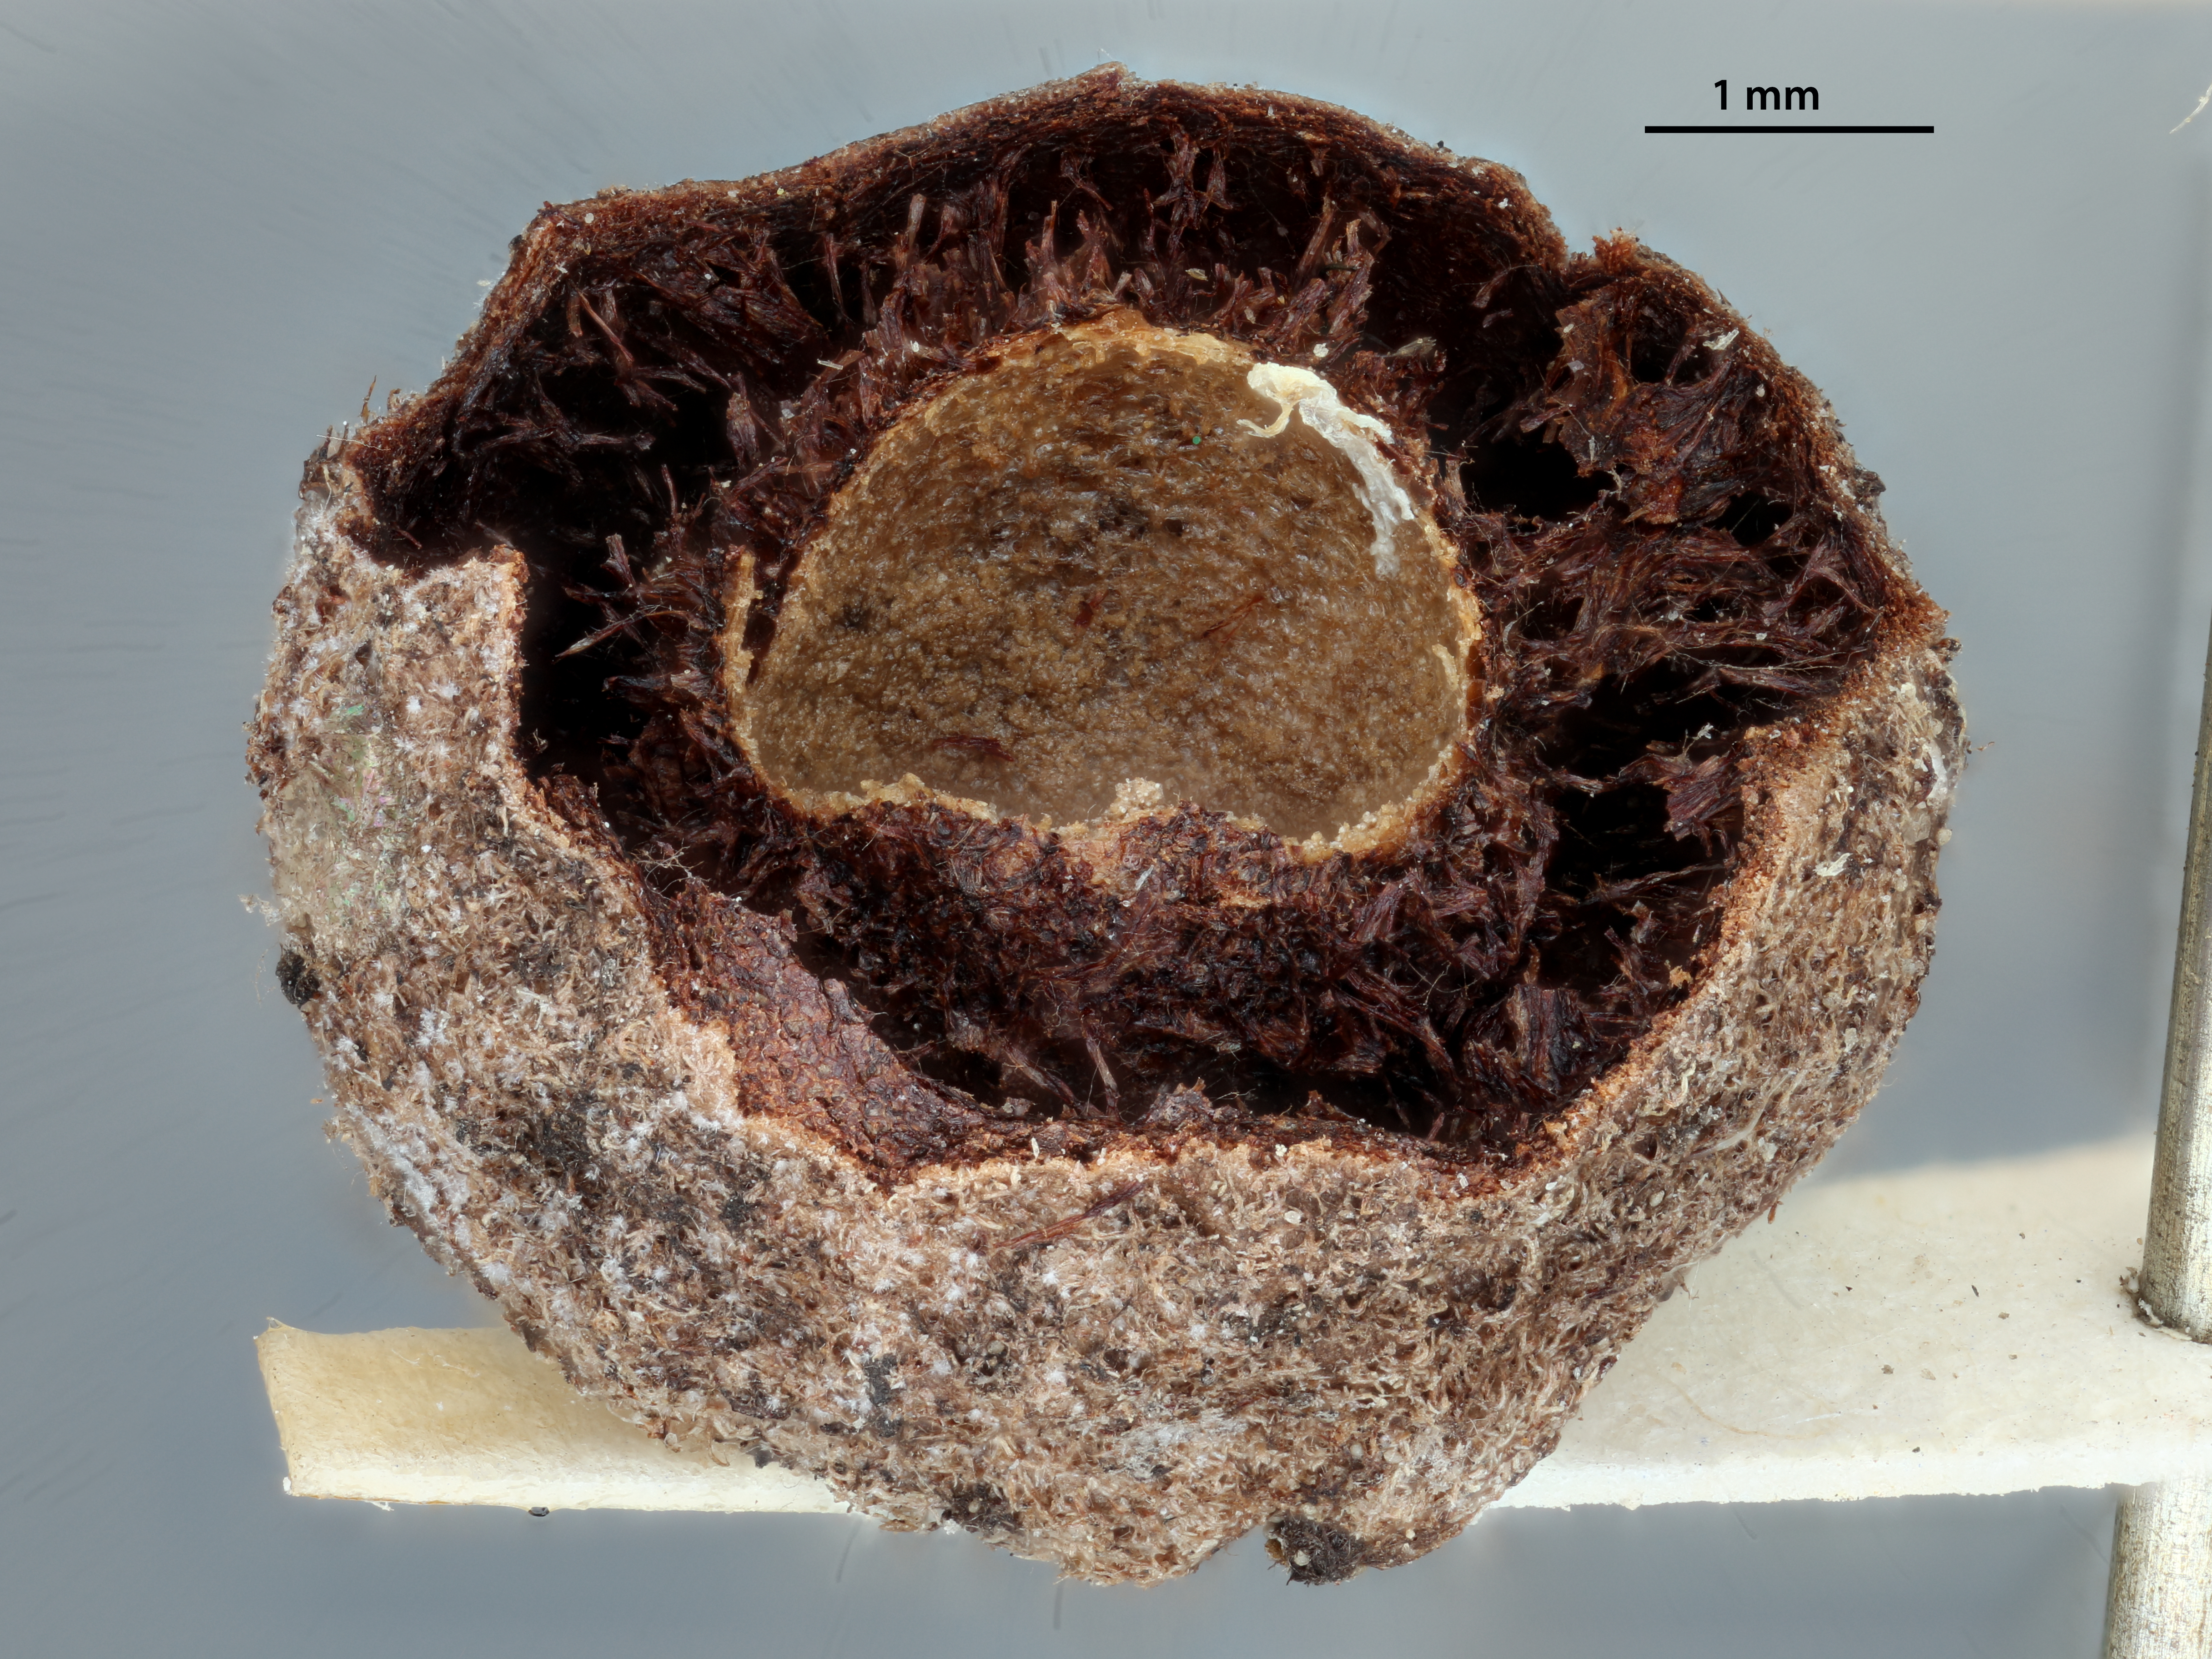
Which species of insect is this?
Acraspis niger
